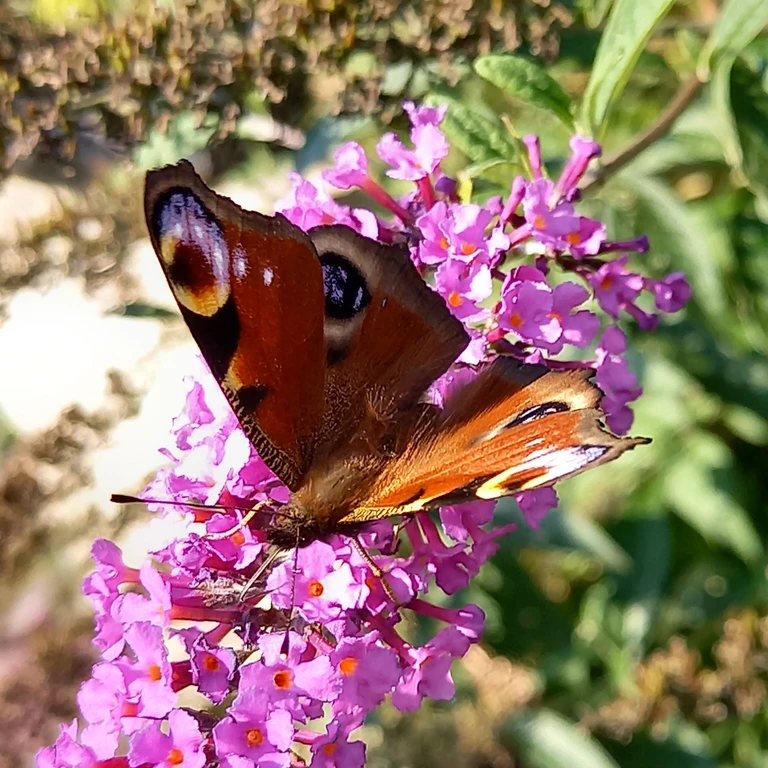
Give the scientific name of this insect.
Aglais io
